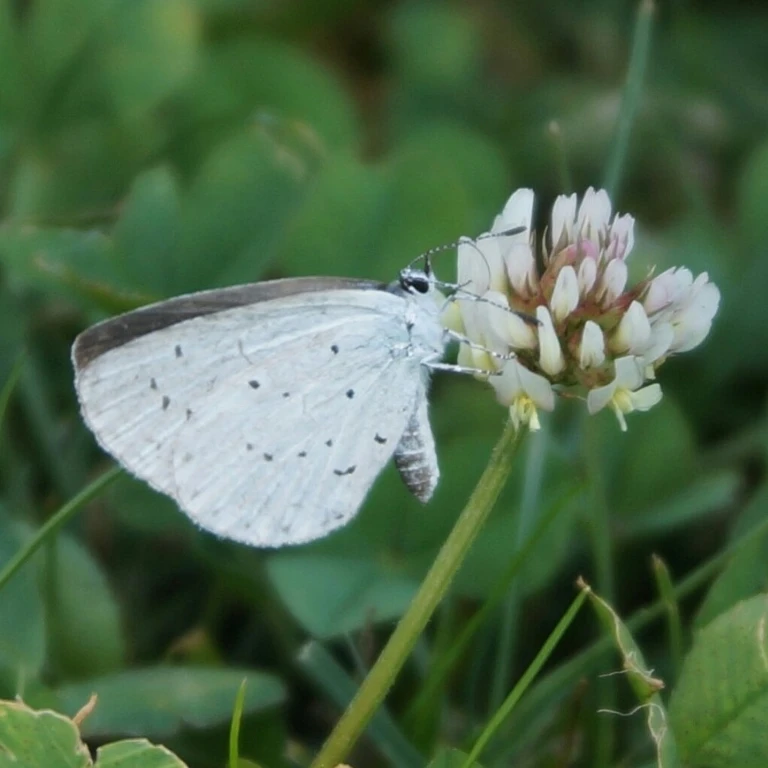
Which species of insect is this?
Celastrina argiolus
